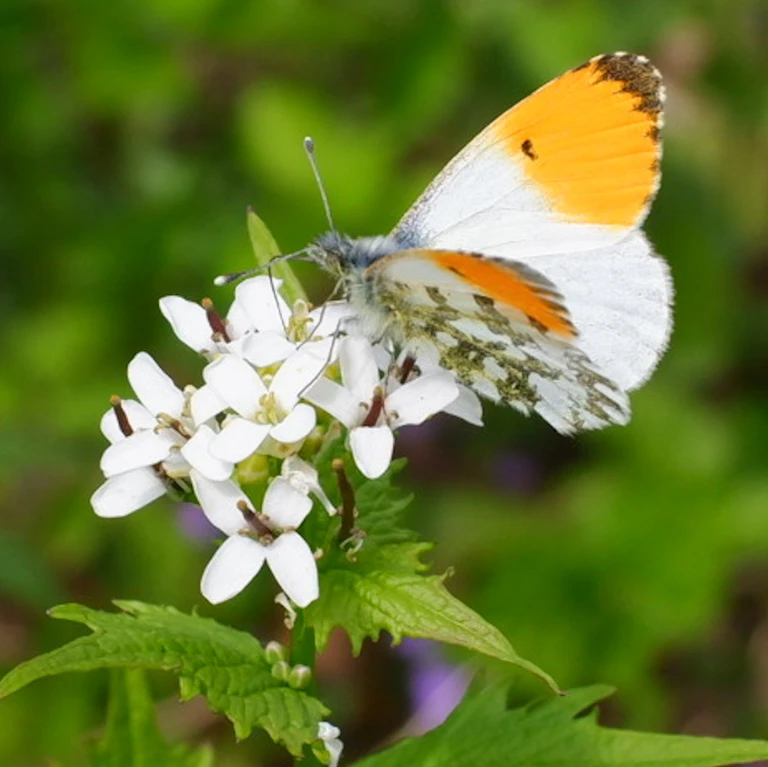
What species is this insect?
Anthocharis cardamines
